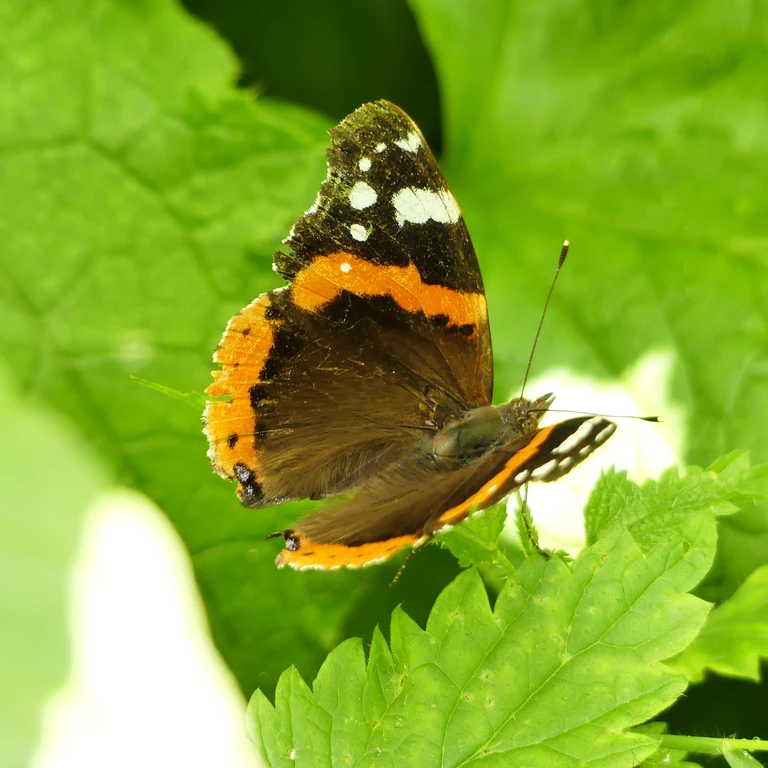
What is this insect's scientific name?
Vanessa atalanta
